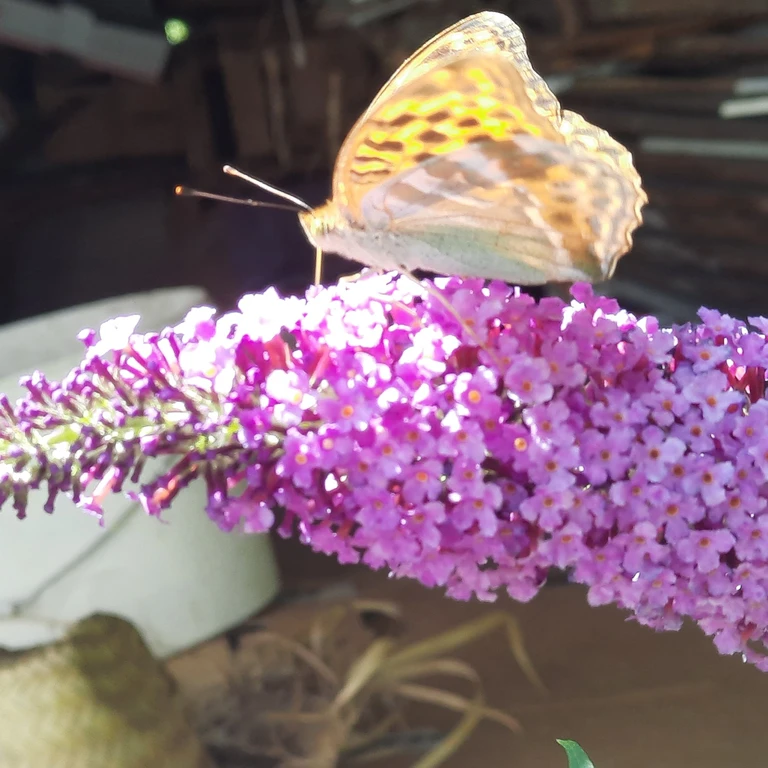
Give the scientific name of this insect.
Argynnis paphia
